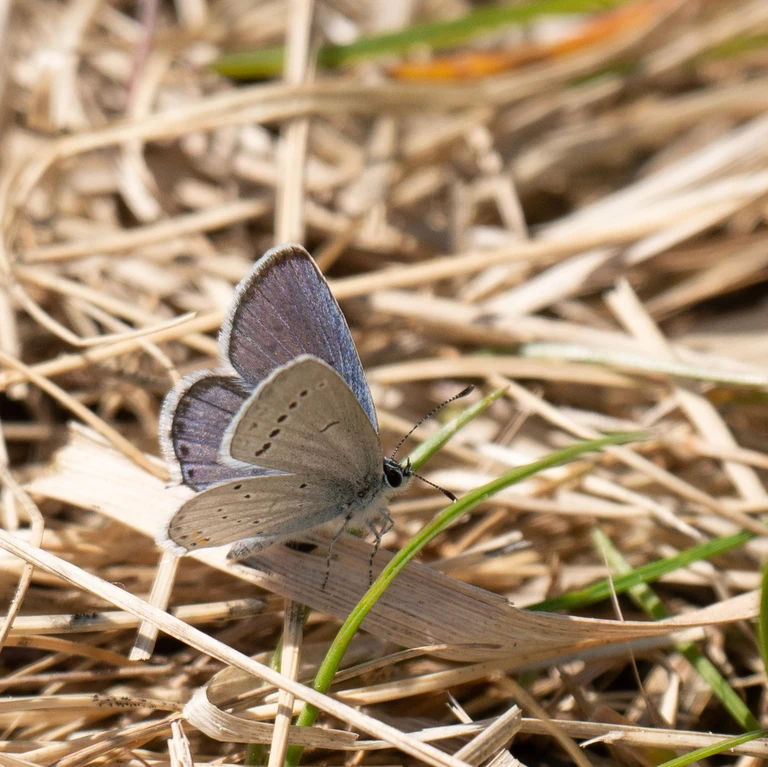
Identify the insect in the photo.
Cupido argiades (also Elkalyce argiades)
